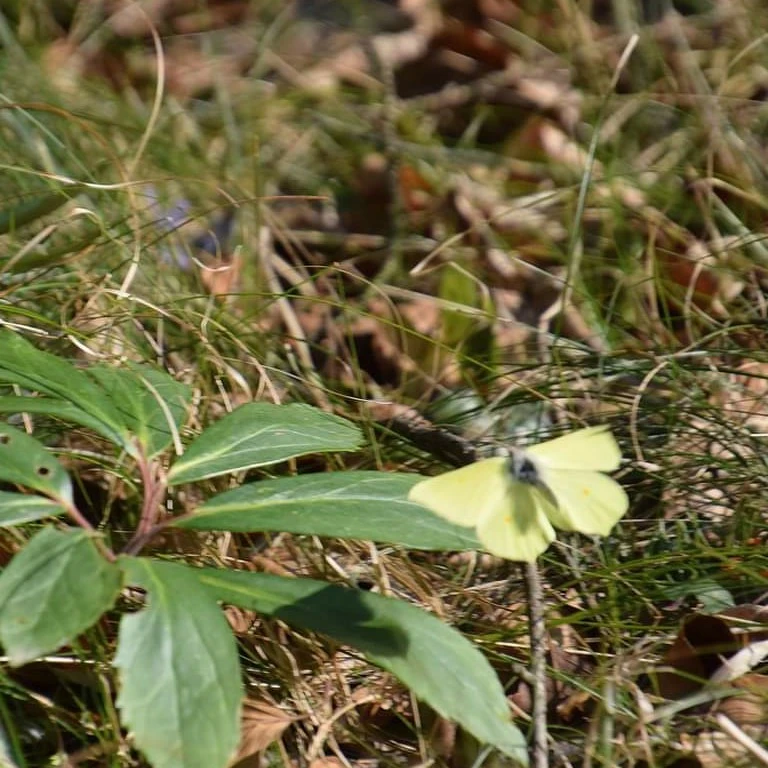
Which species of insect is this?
Gonepteryx rhamni
